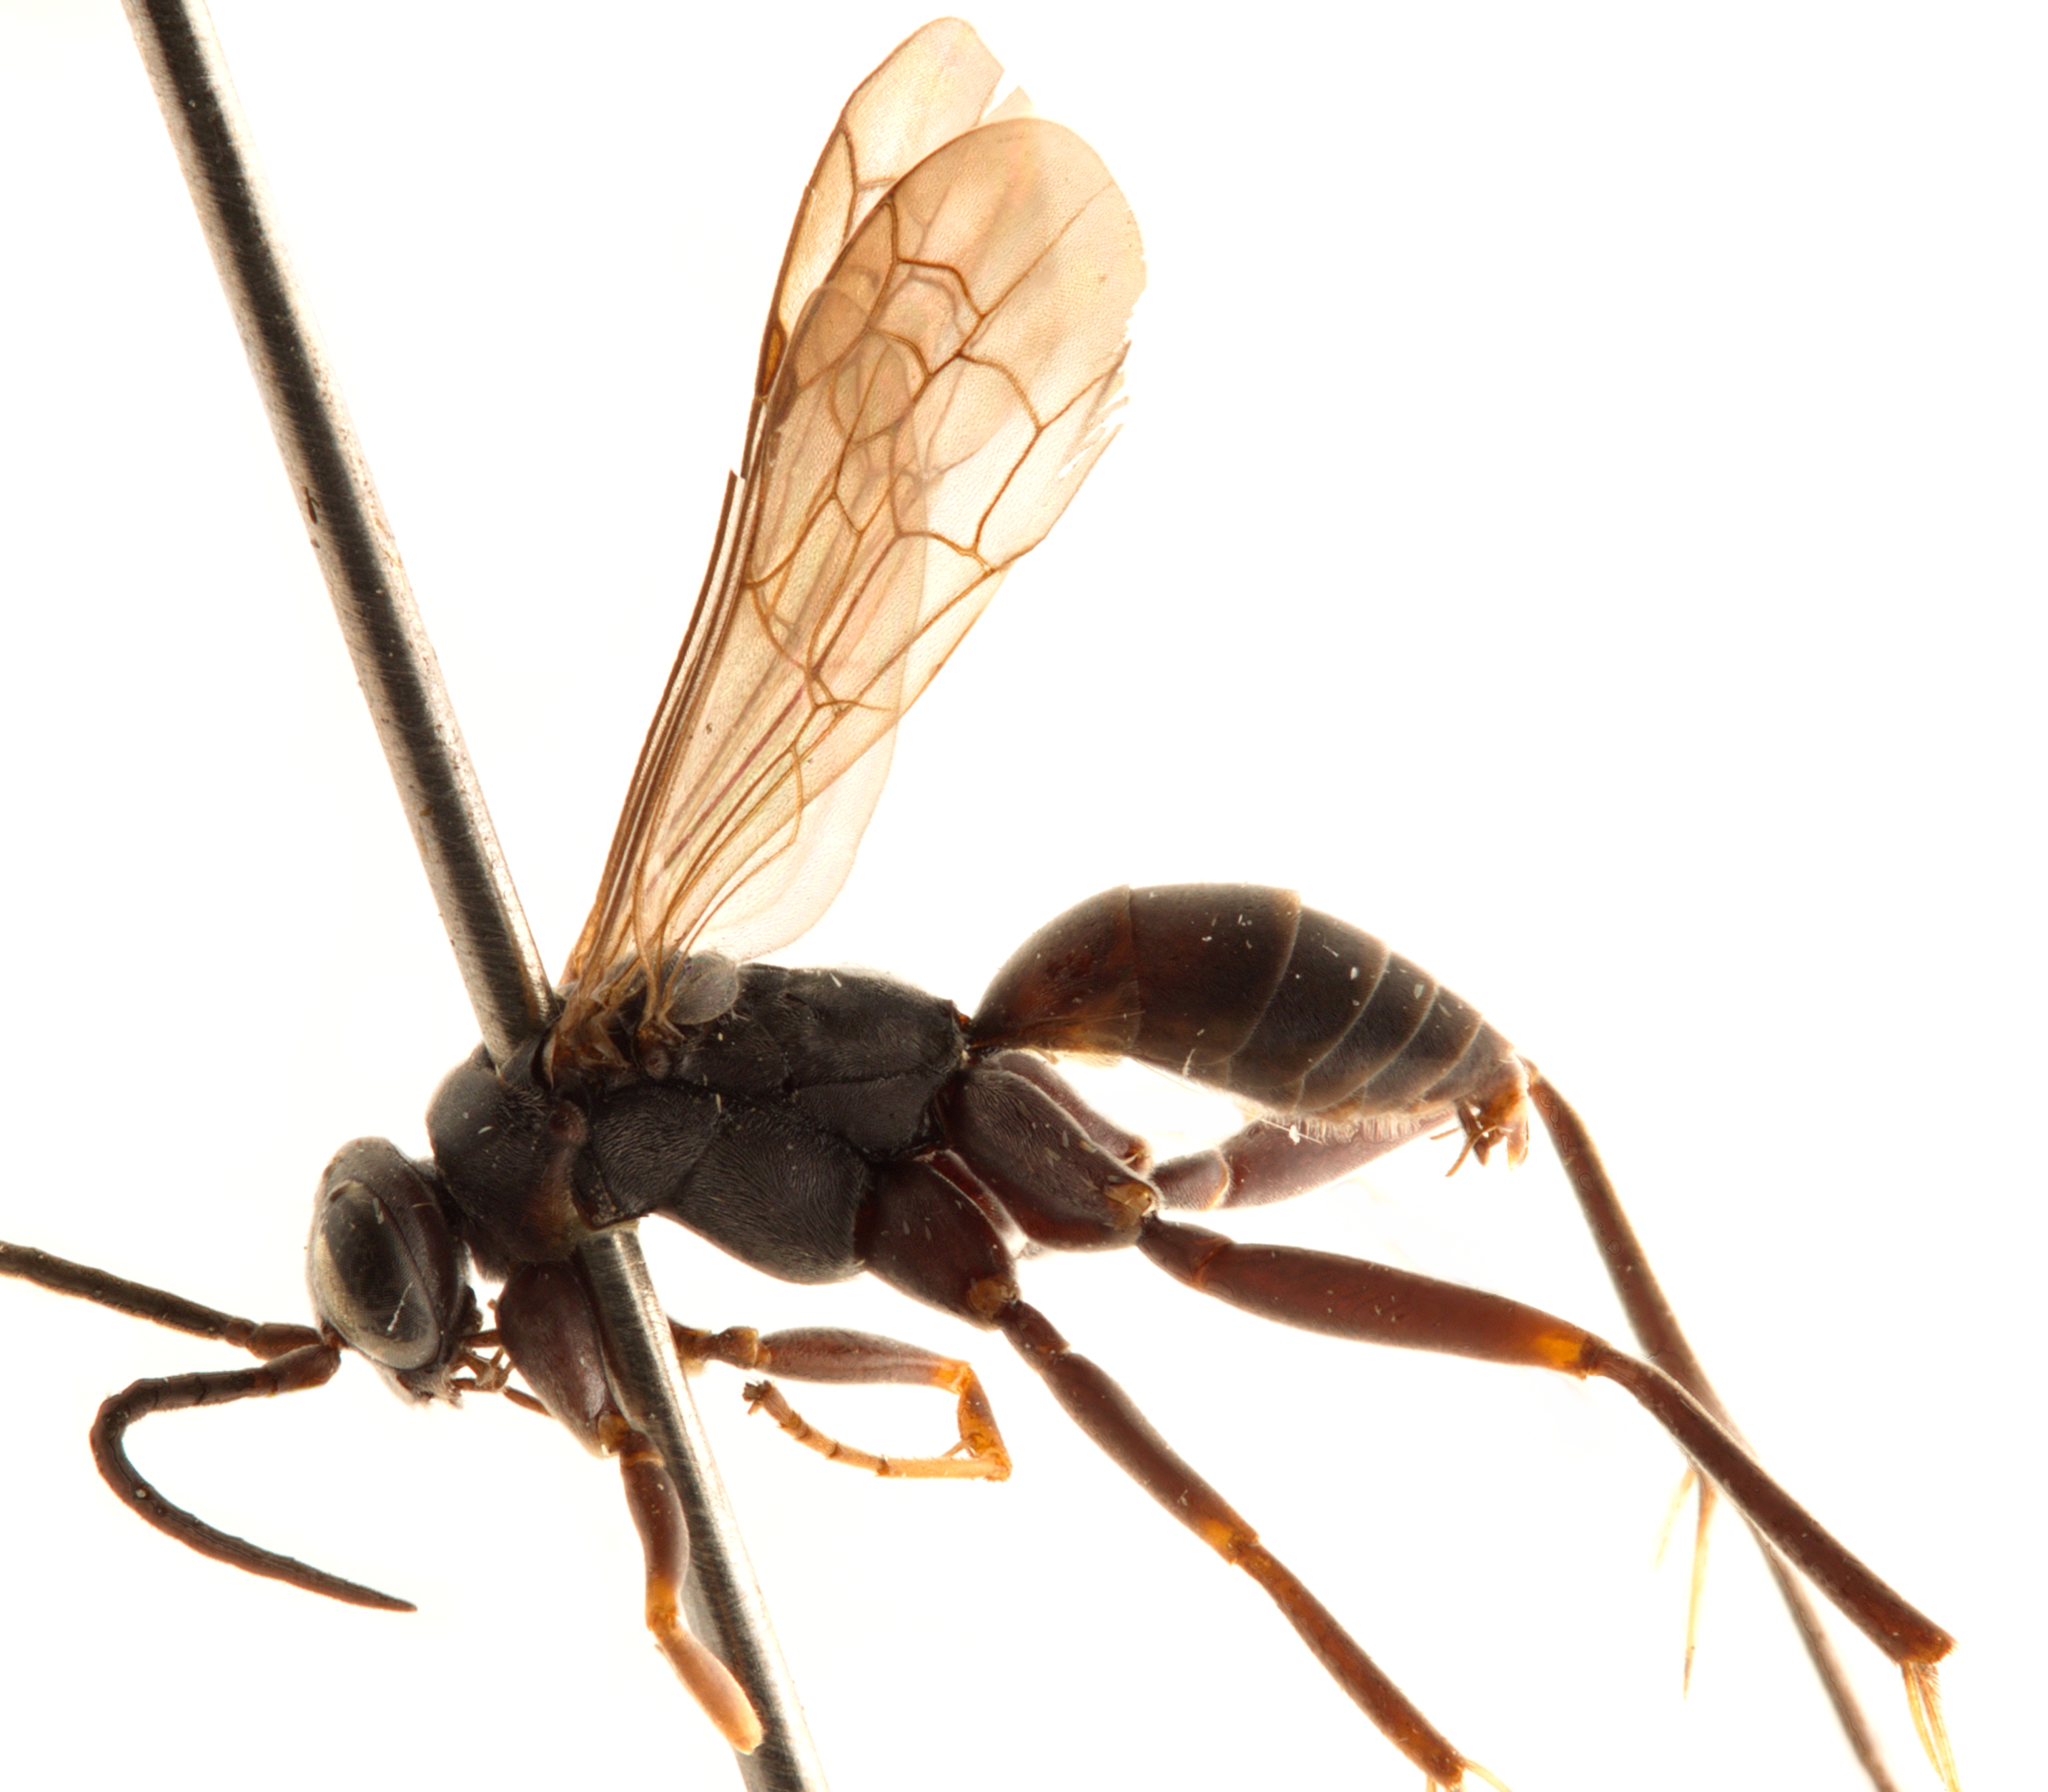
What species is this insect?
Minagenia osoria
